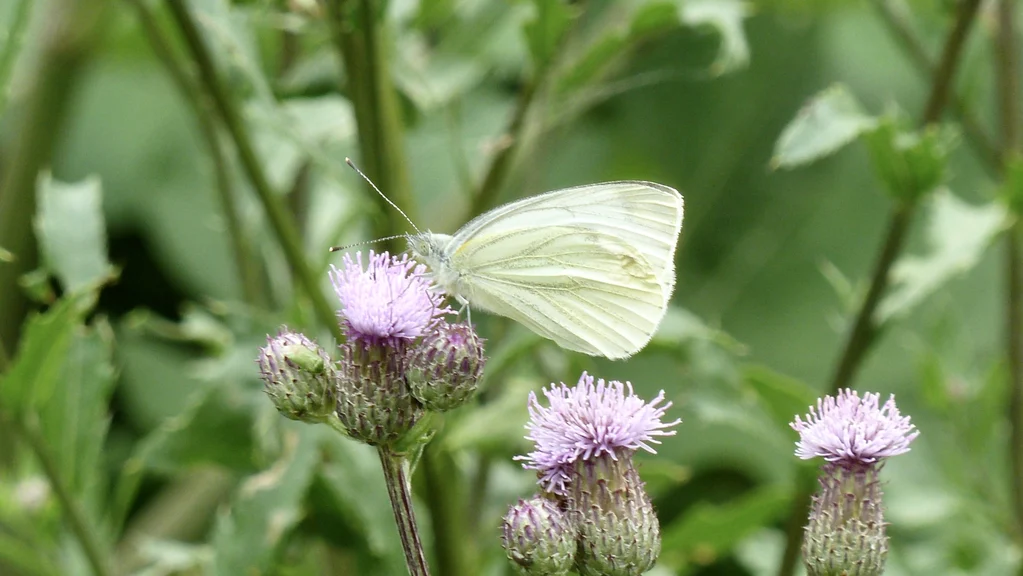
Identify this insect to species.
Pieris napi
